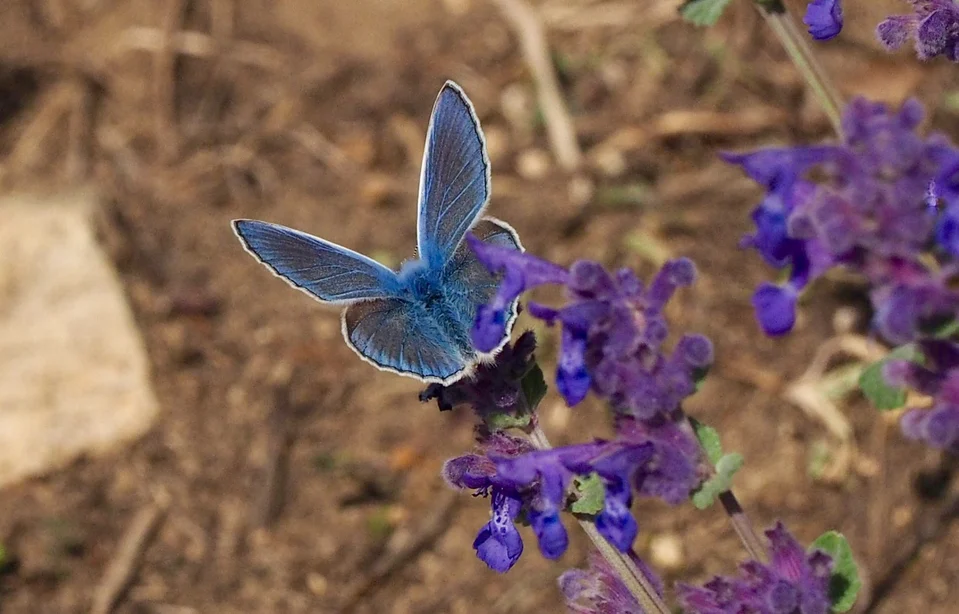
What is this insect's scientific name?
Polyommatus icarus
